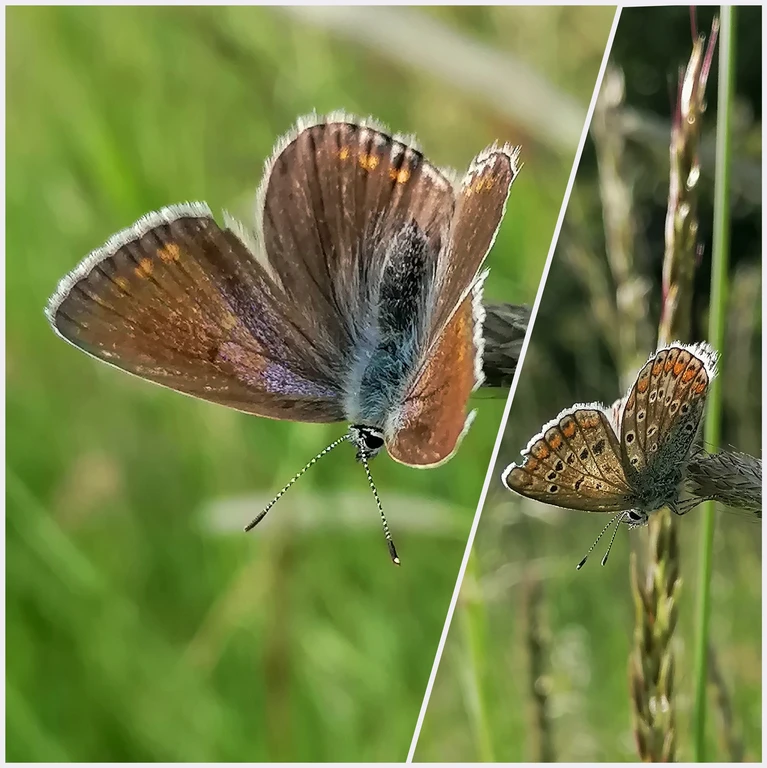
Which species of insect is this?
Polyommatus icarus
